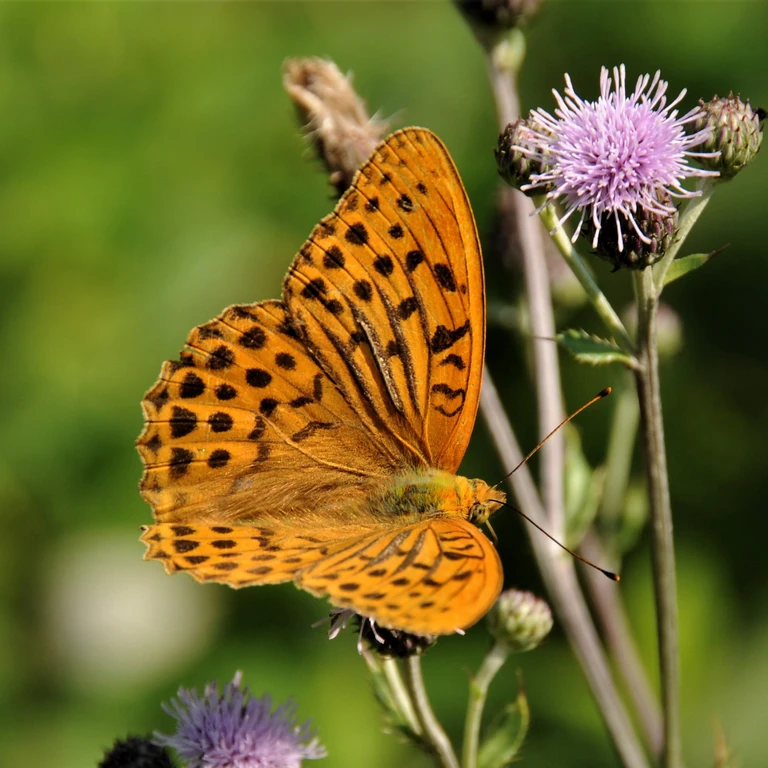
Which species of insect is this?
Argynnis paphia
